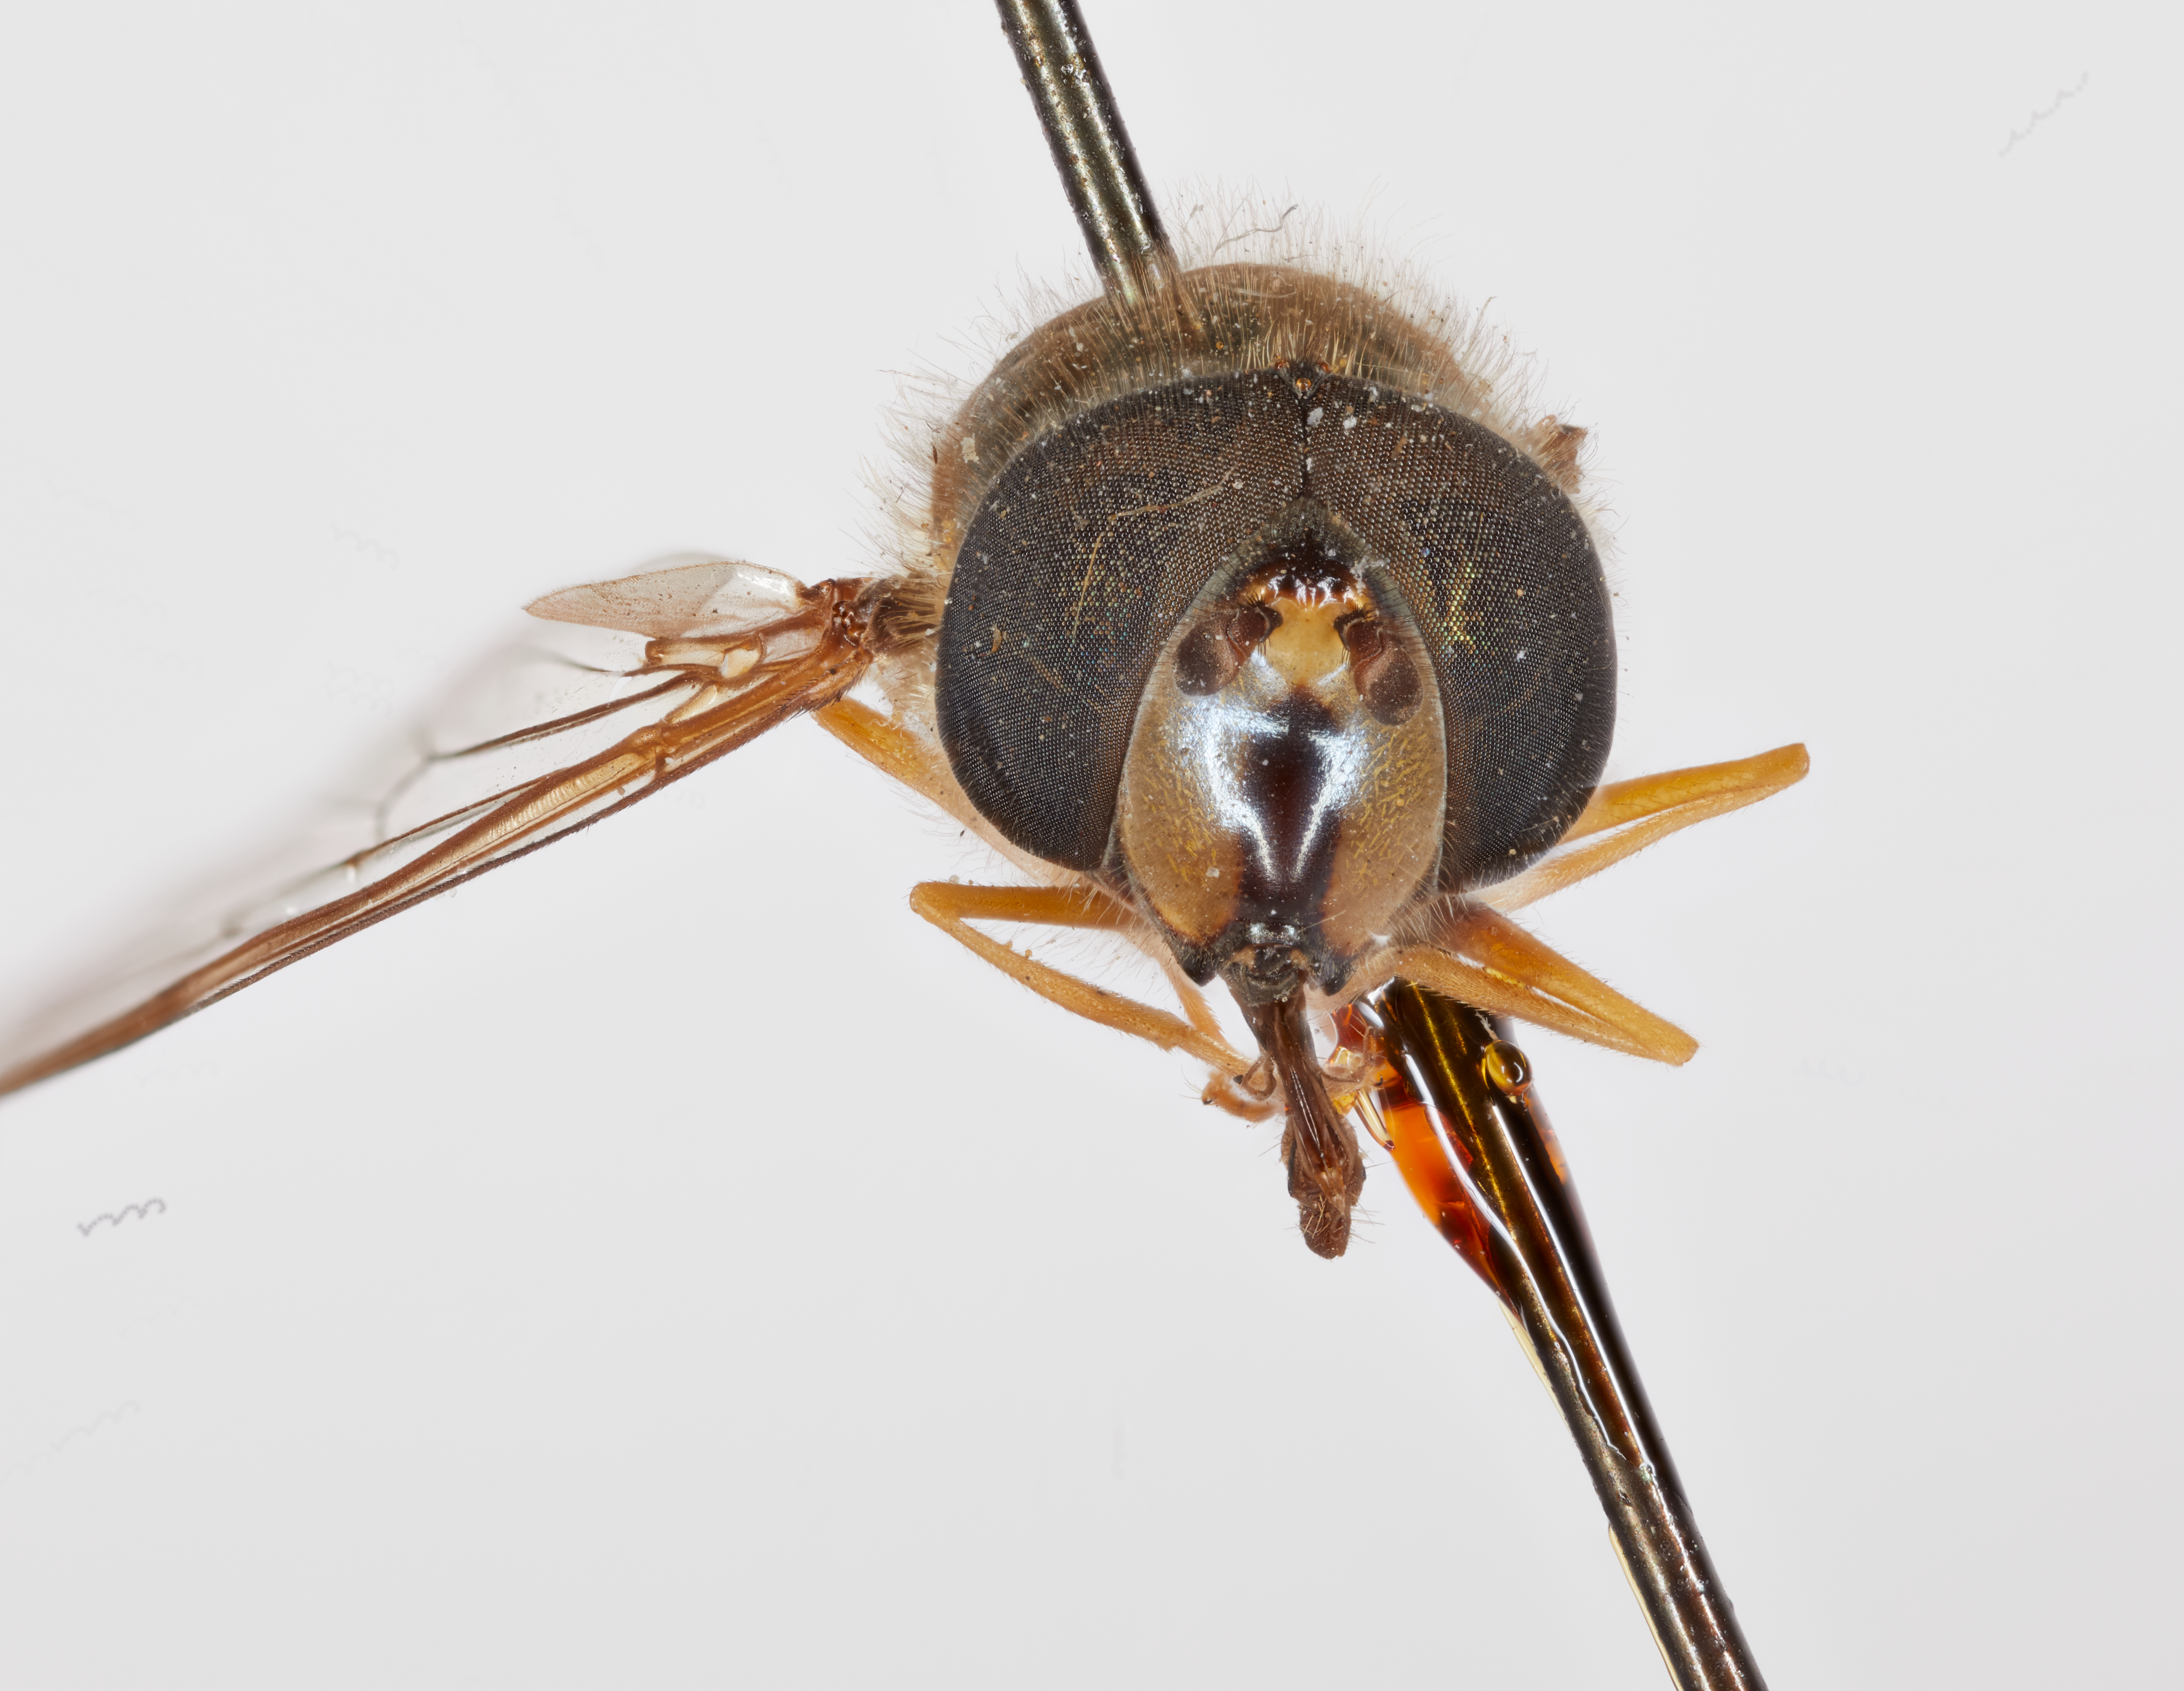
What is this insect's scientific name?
Syrphus creper
